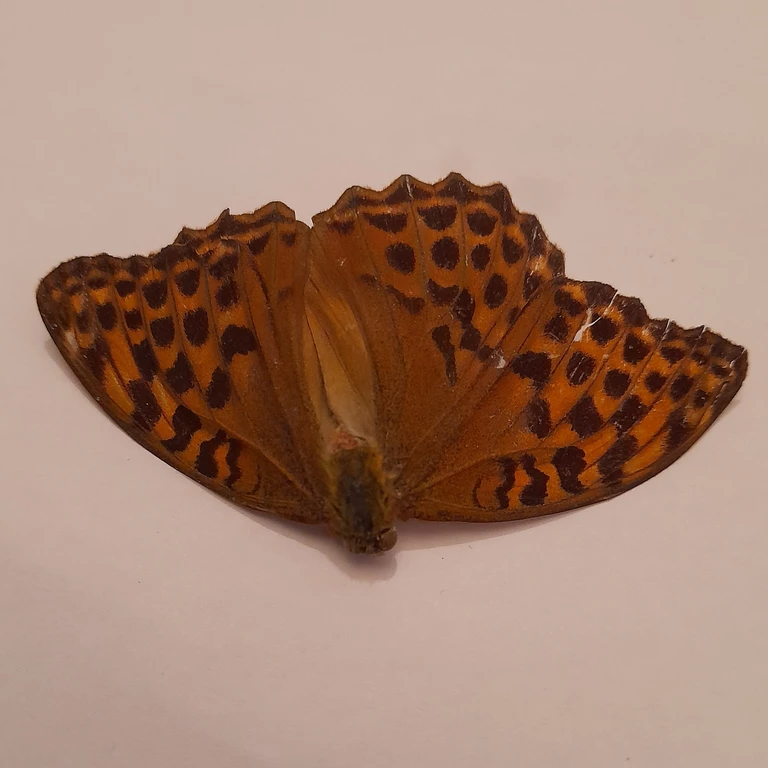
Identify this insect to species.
Argynnis paphia
